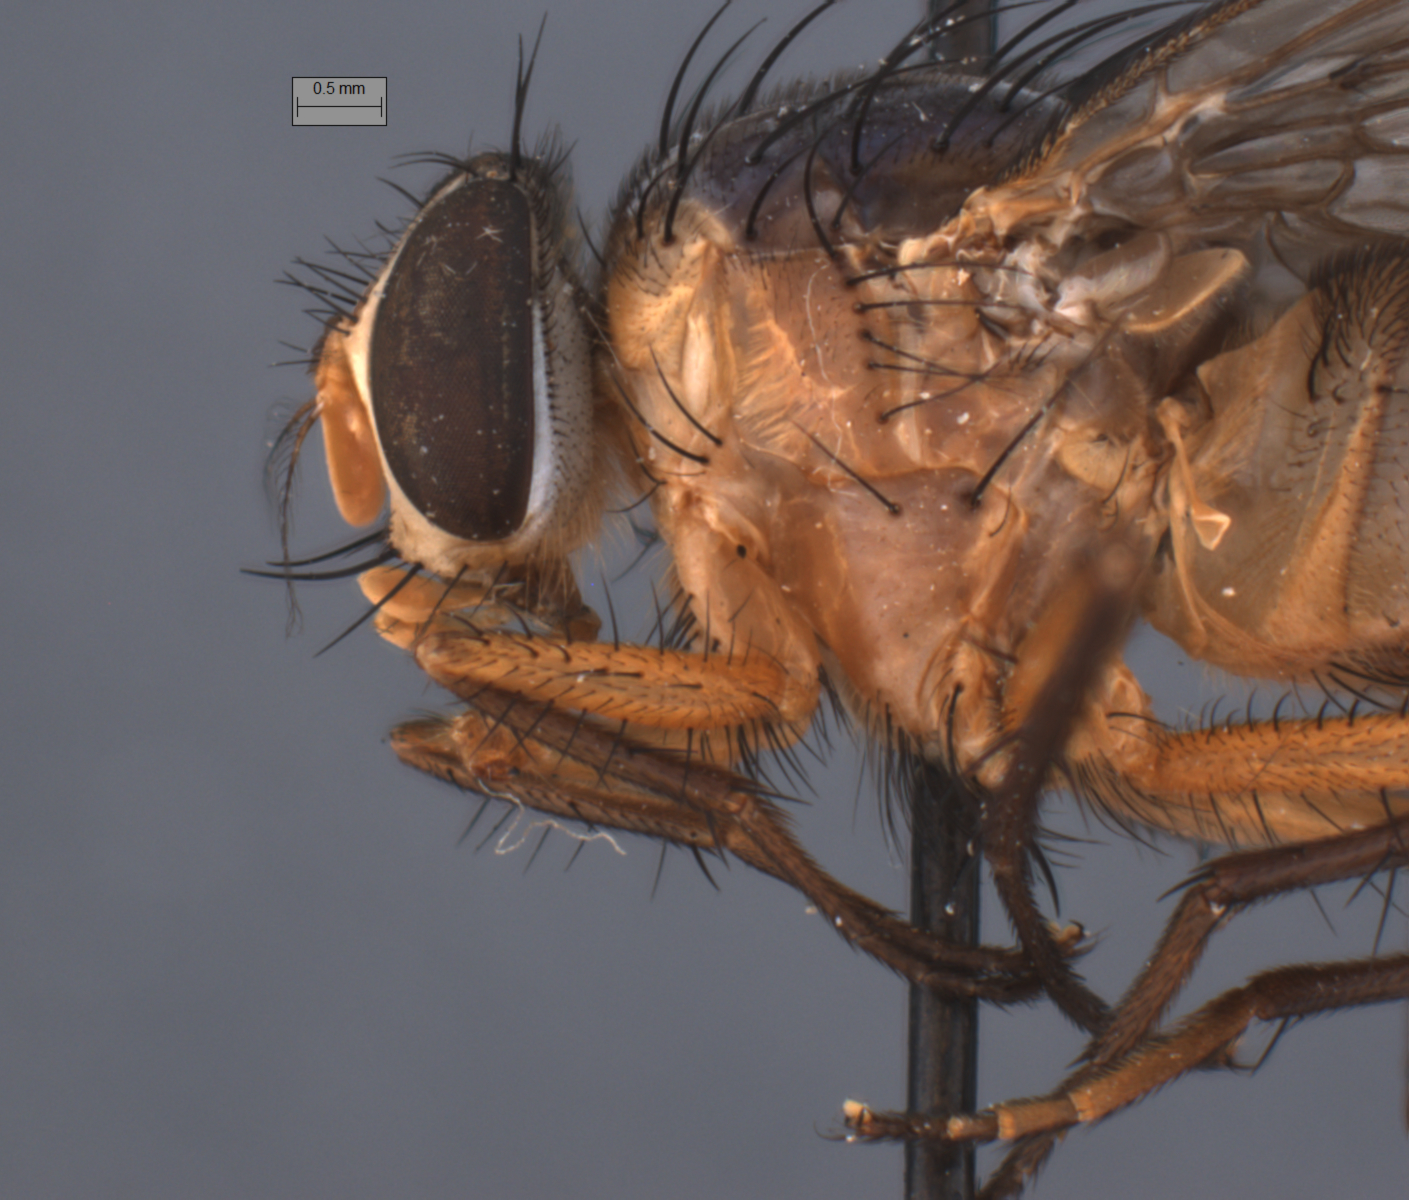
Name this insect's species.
Huascaromusca semiflava
